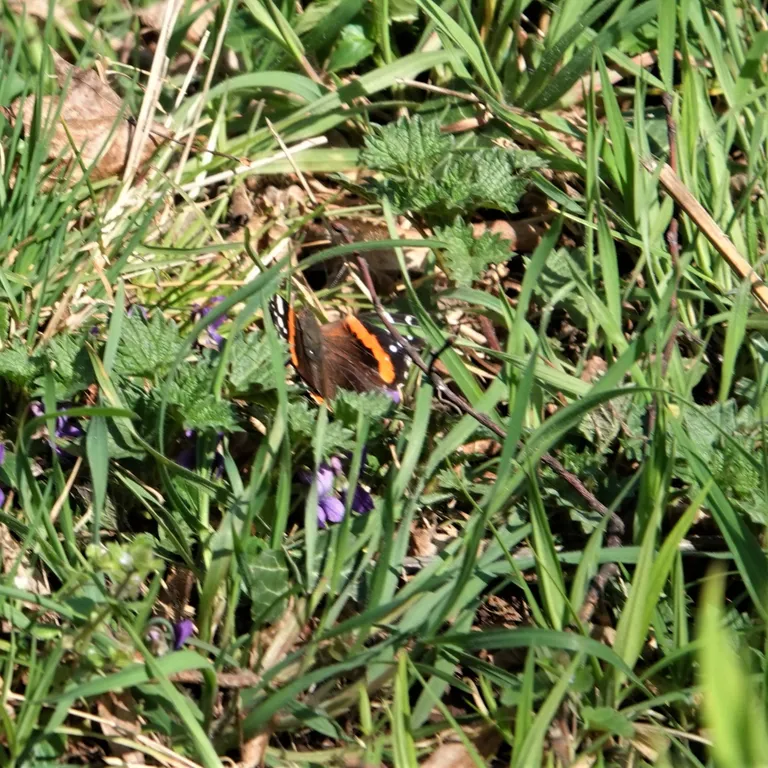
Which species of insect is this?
Vanessa atalanta
